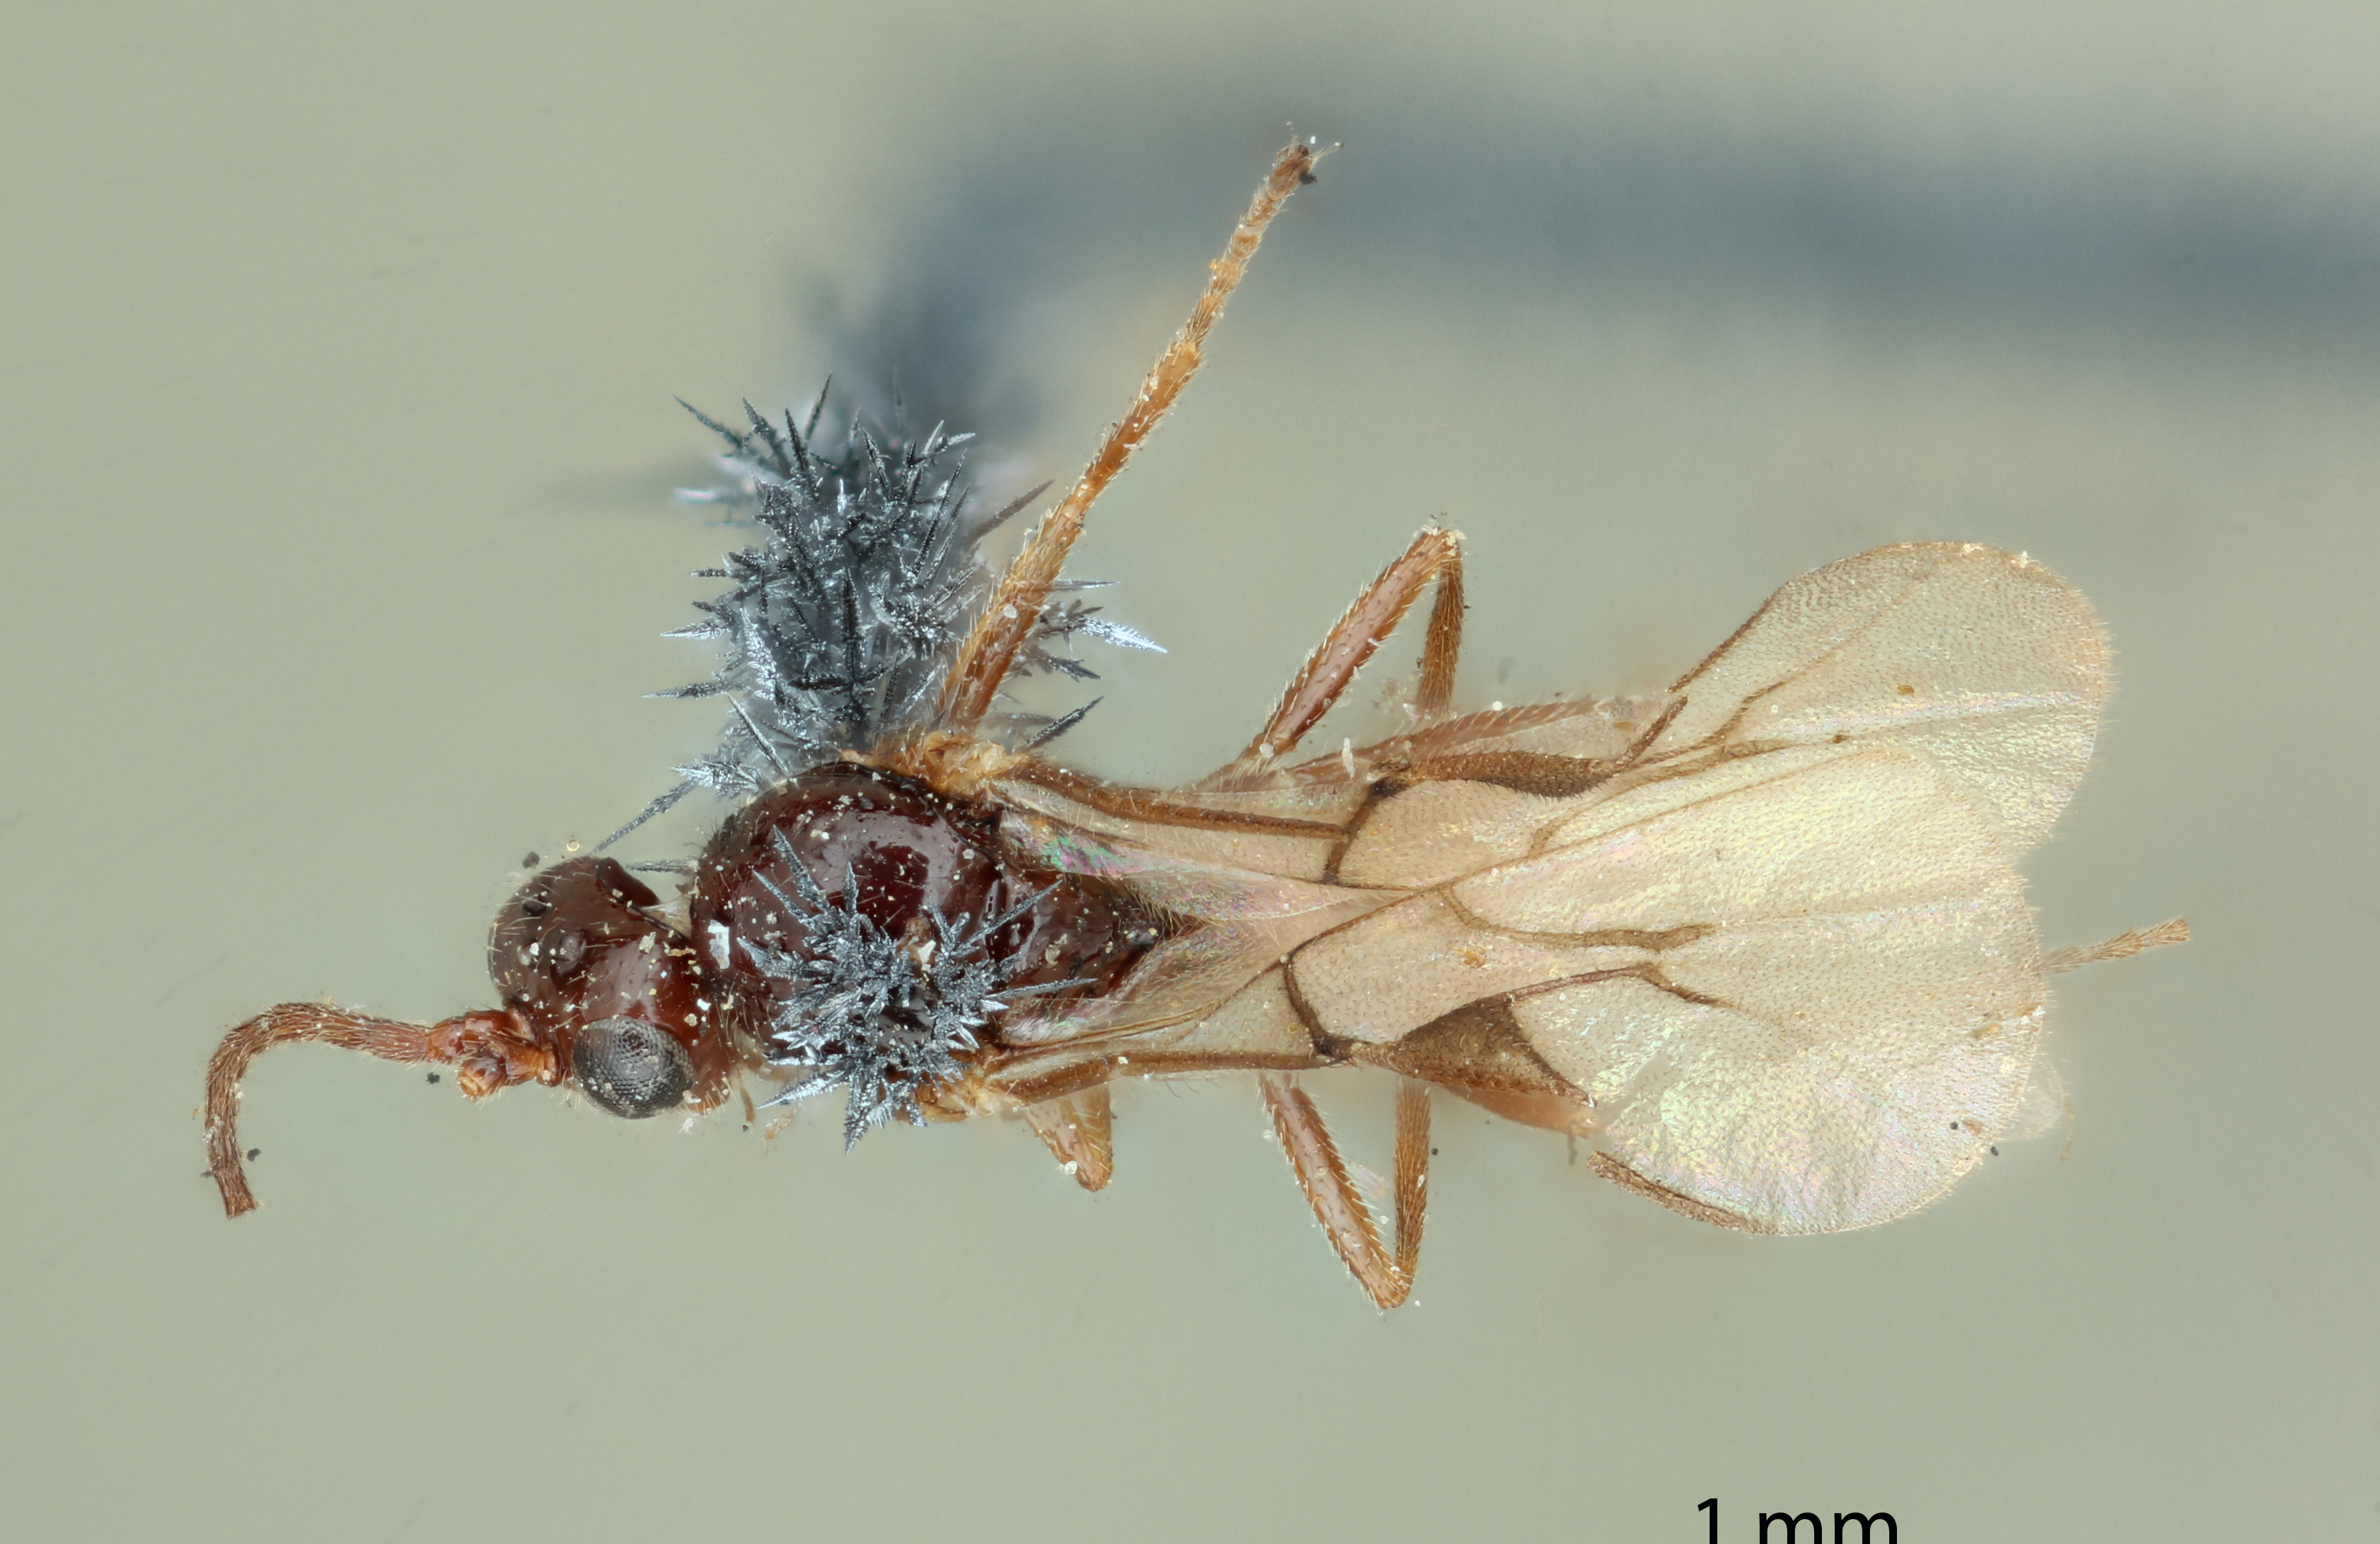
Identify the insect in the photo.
Aphidius pterocommae
